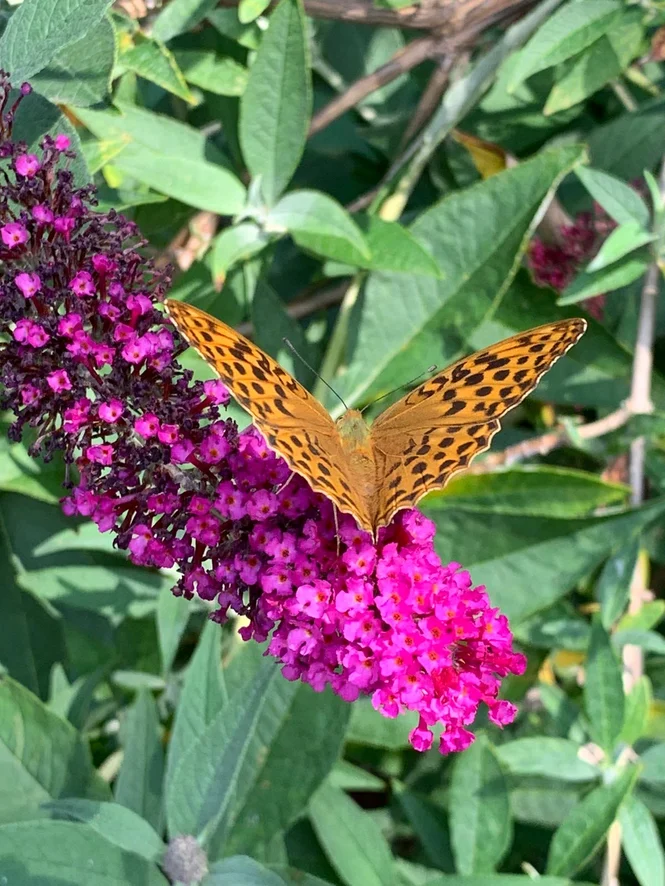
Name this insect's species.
Argynnis paphia
